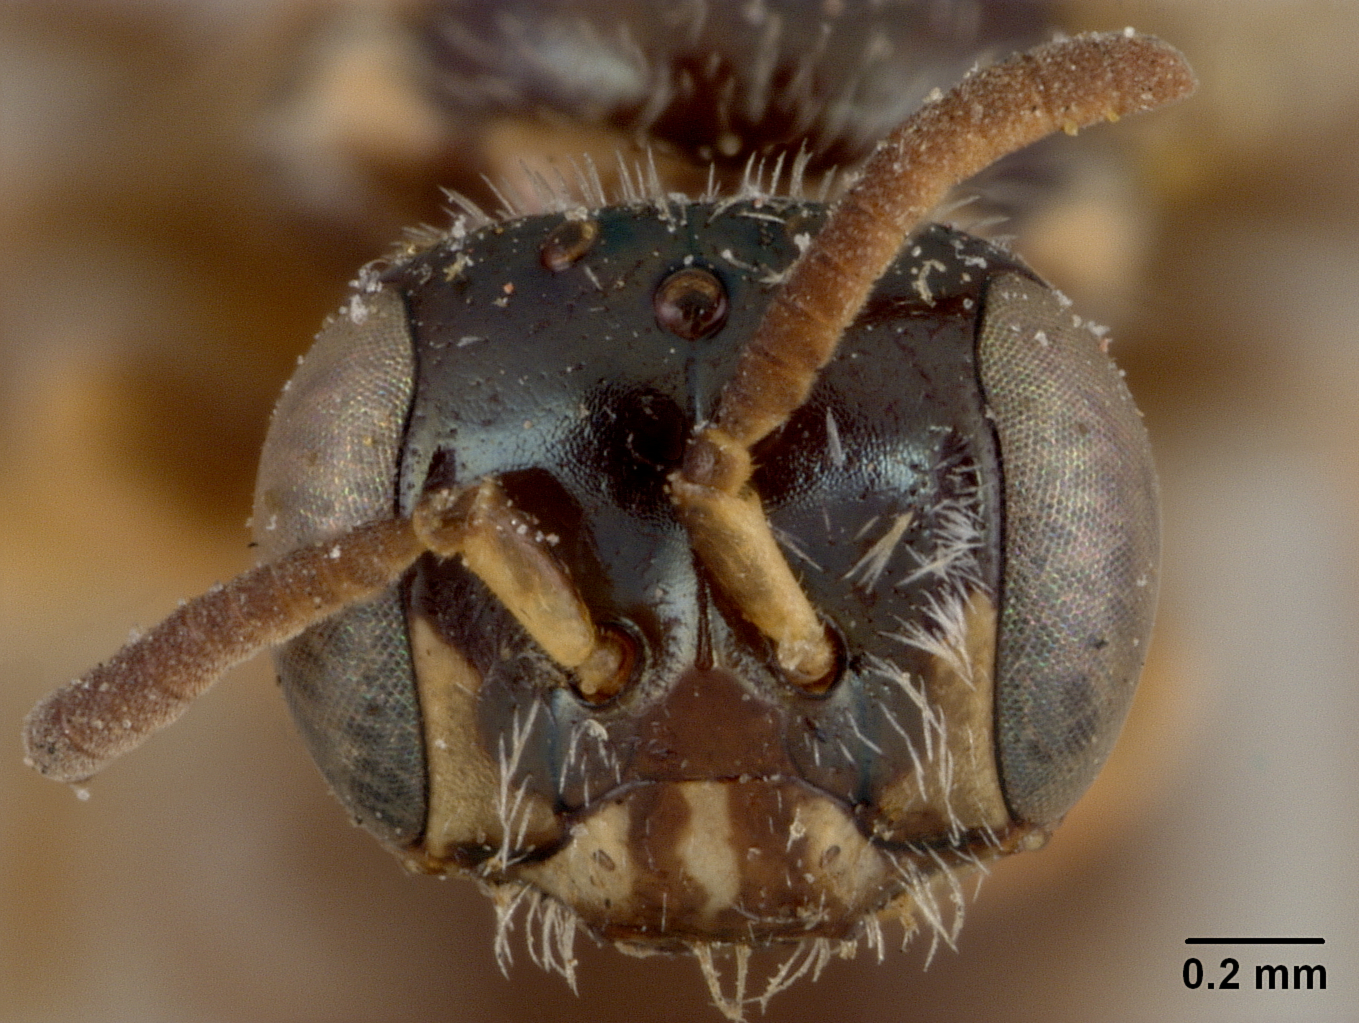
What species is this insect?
Perdita polita
